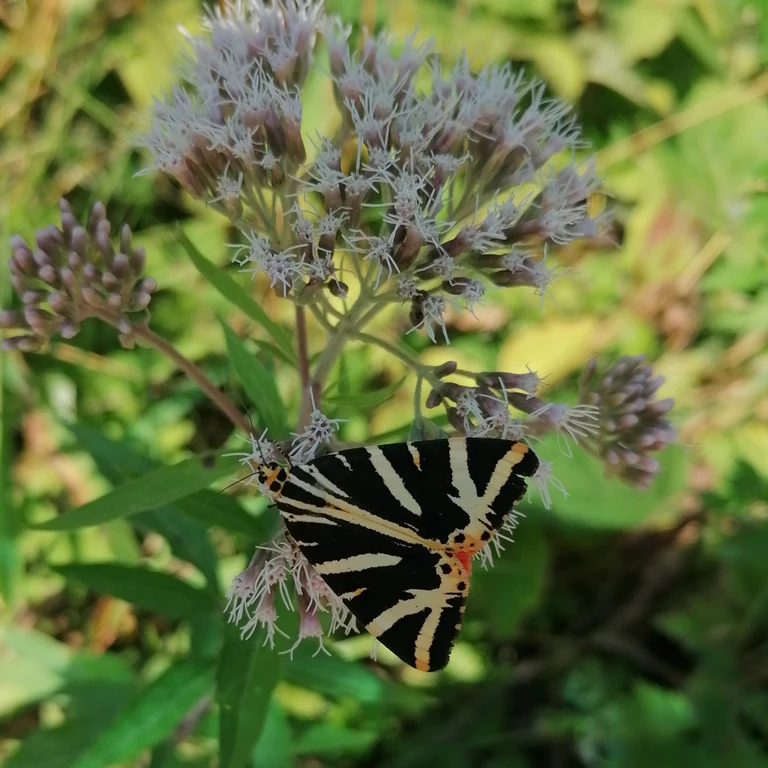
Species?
Euplagia quadripunctaria
